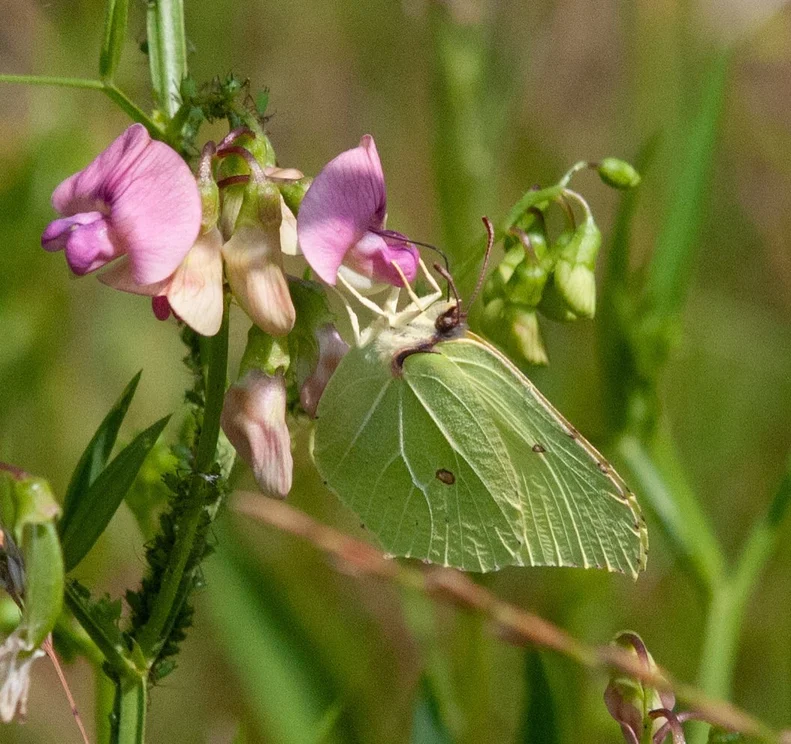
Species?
Gonepteryx rhamni
